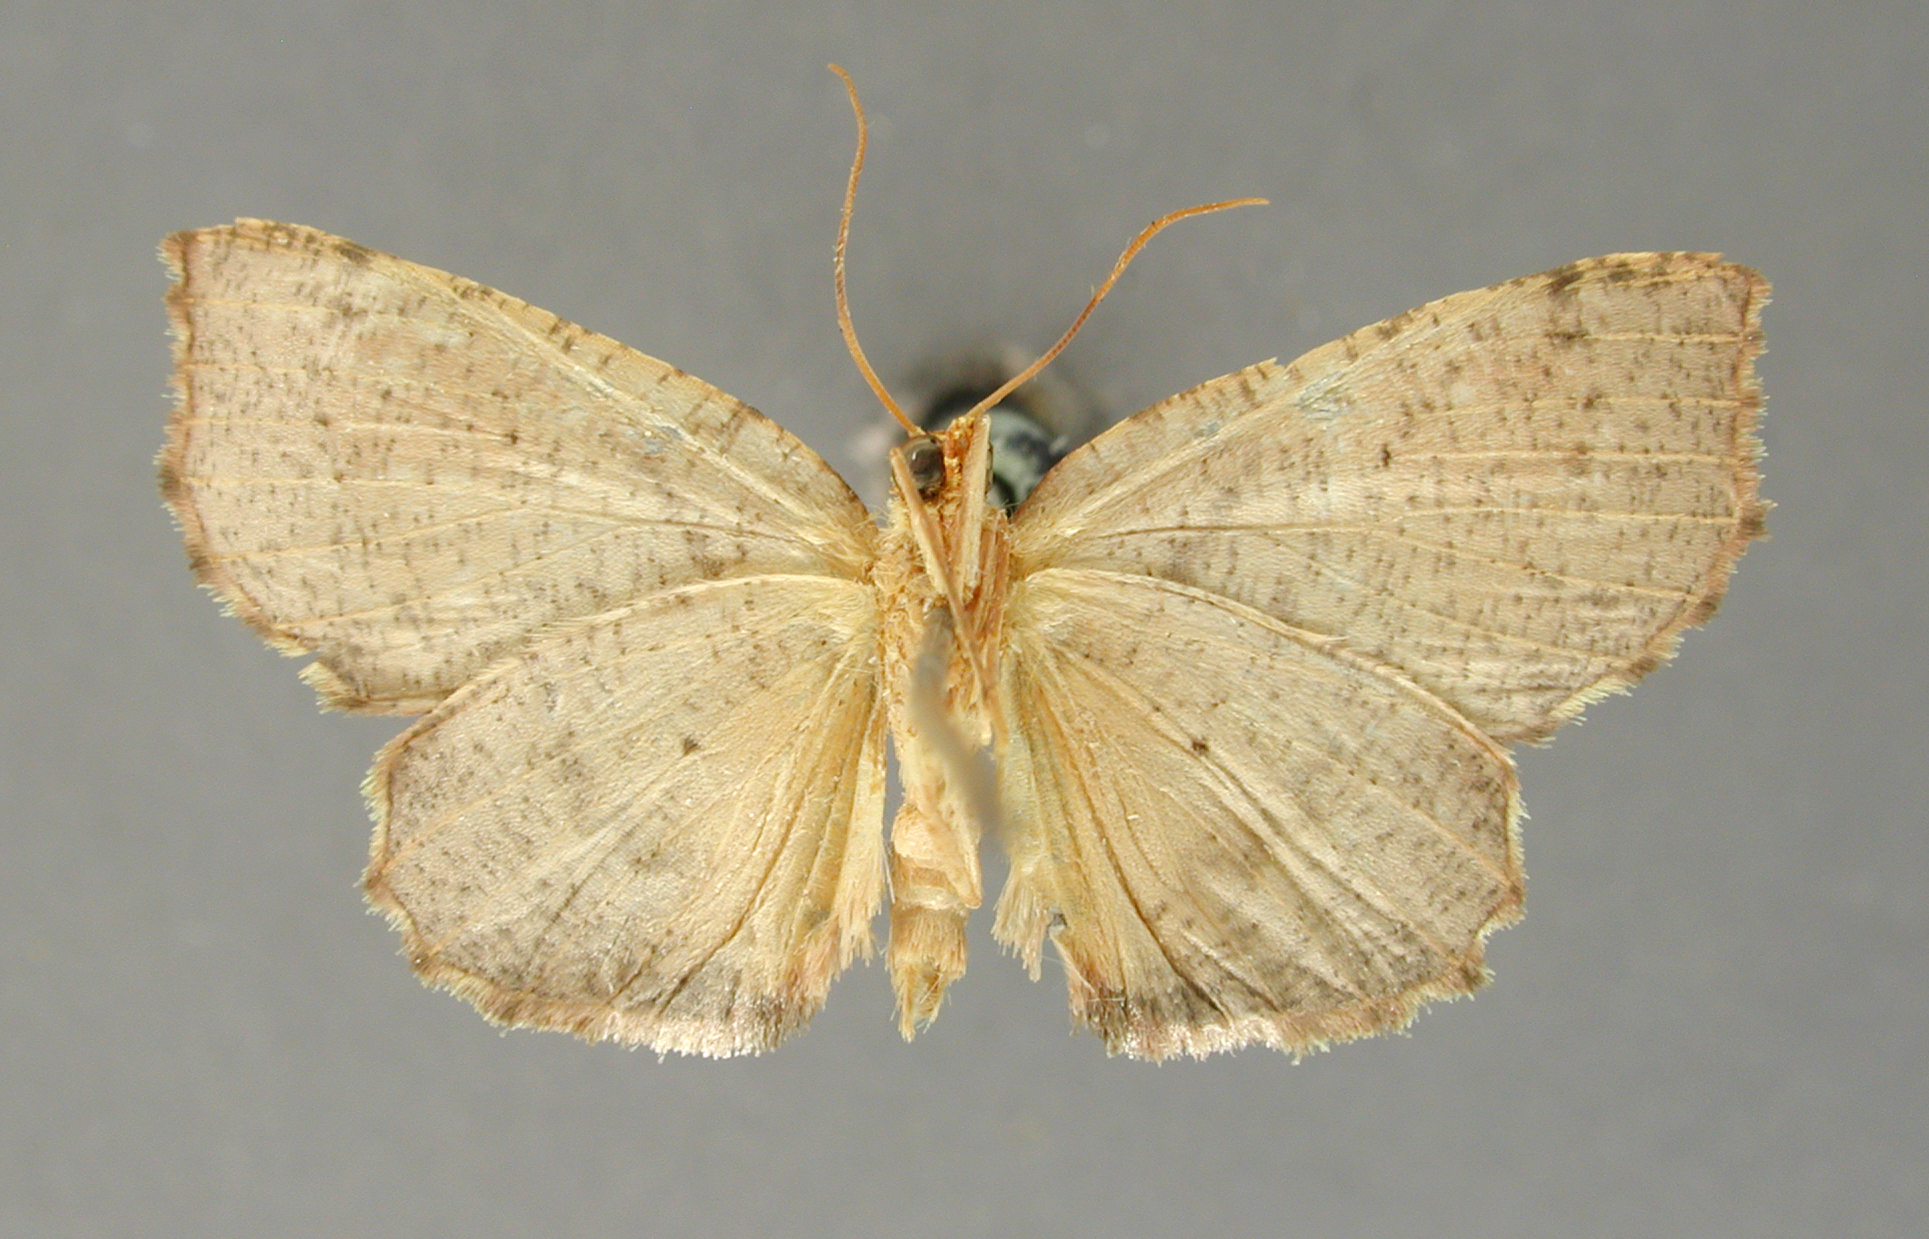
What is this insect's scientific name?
Catacrismia hirsutaria
